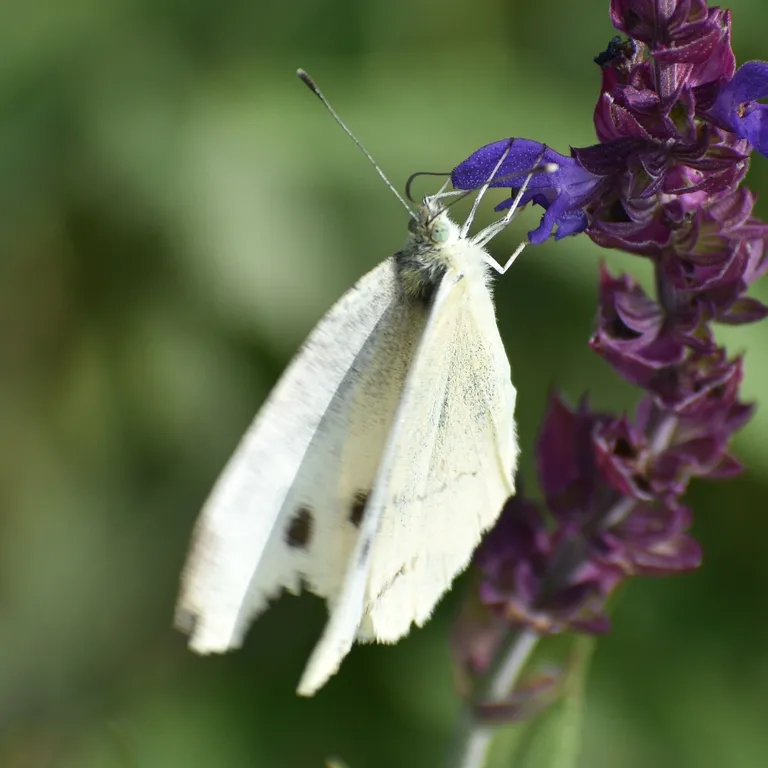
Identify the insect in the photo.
Pieris rapae
